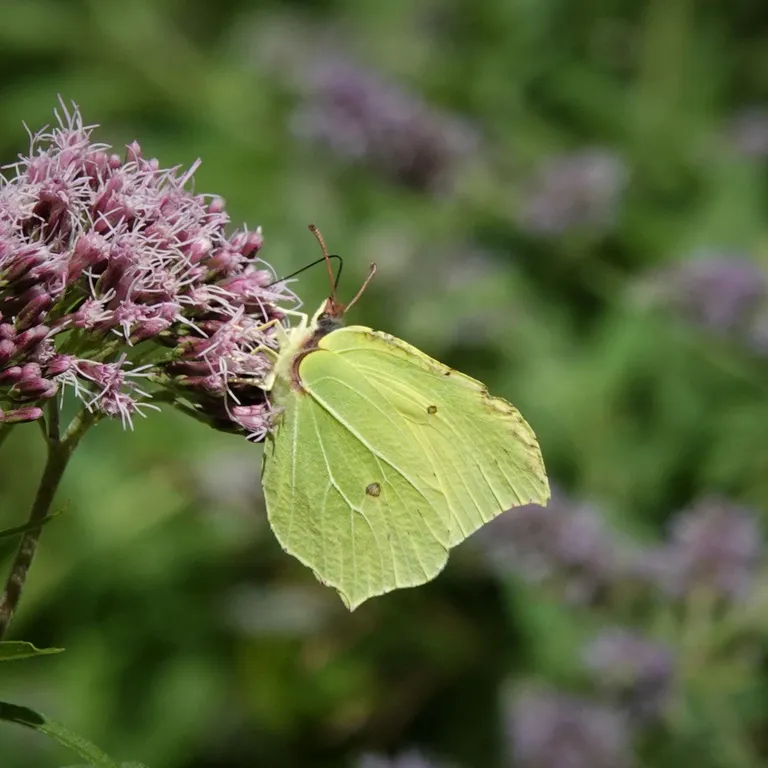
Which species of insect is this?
Gonepteryx rhamni
